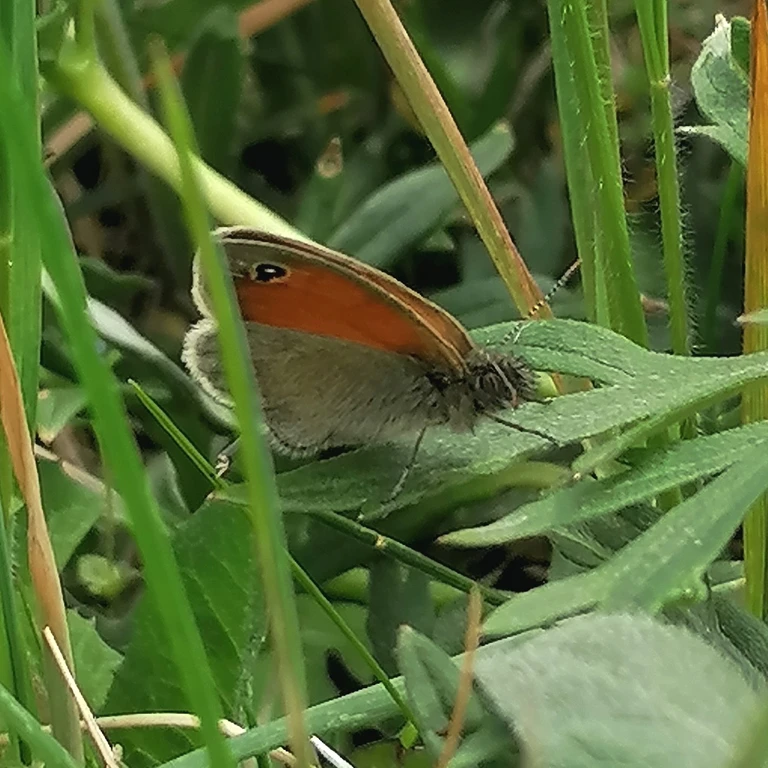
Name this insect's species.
Coenonympha pamphilus
